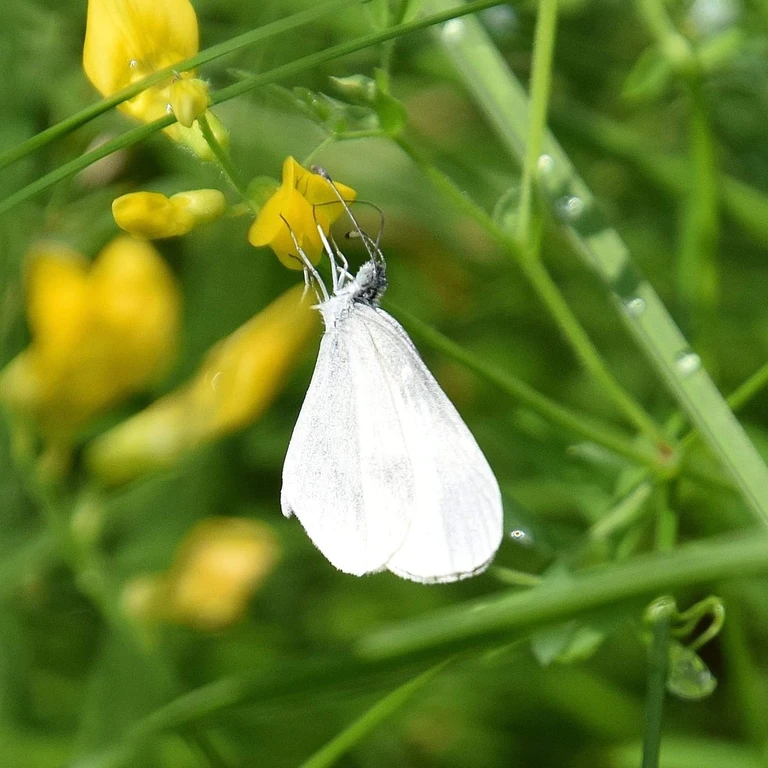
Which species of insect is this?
Leptidea sinapis/juvernica
